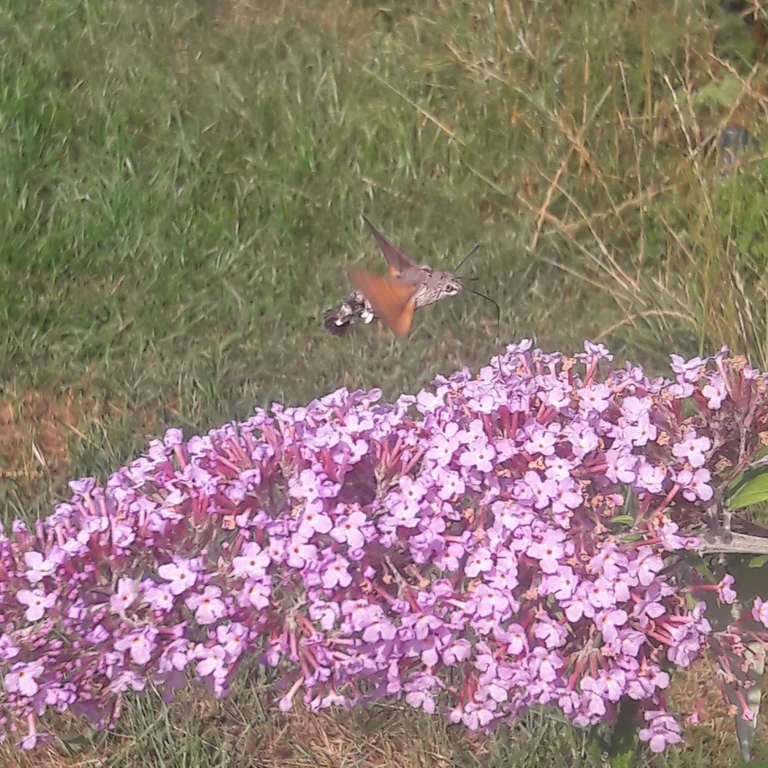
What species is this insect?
Macroglossum stellatarum
